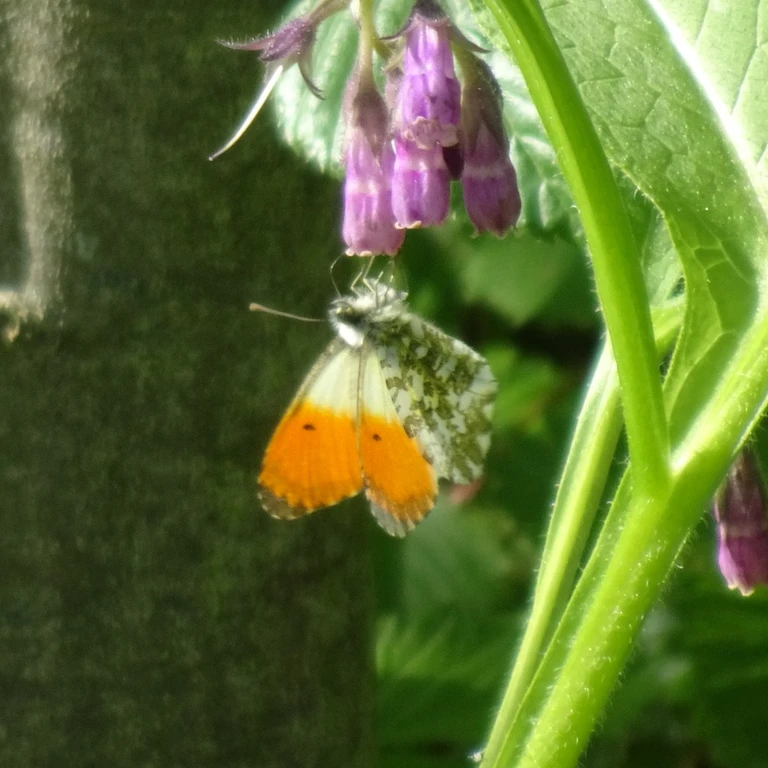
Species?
Anthocharis cardamines
